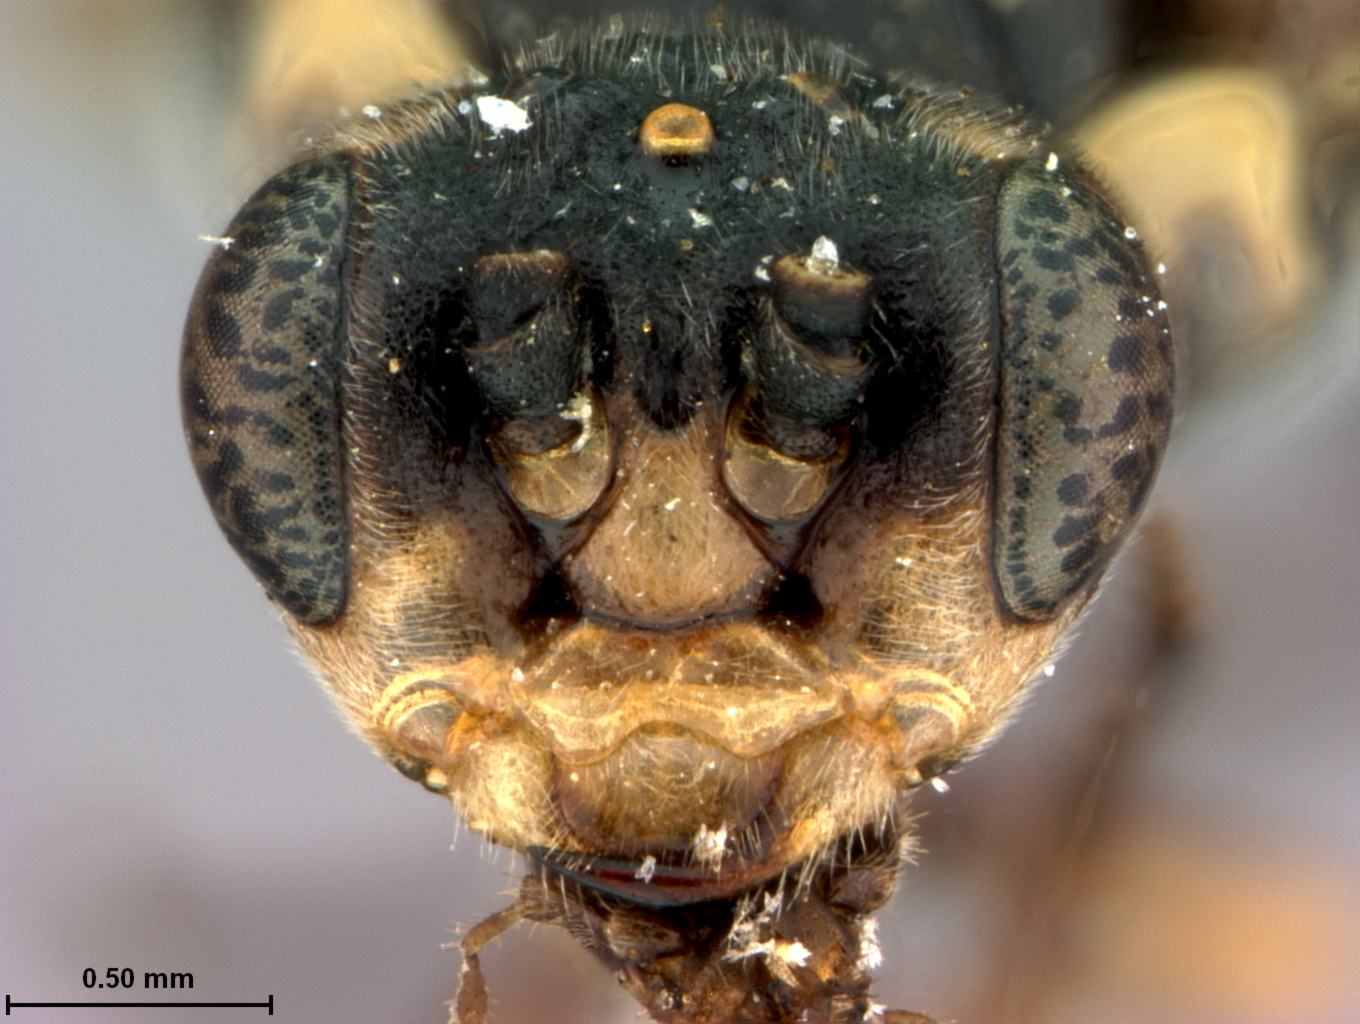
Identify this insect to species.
Amauronematus similis
